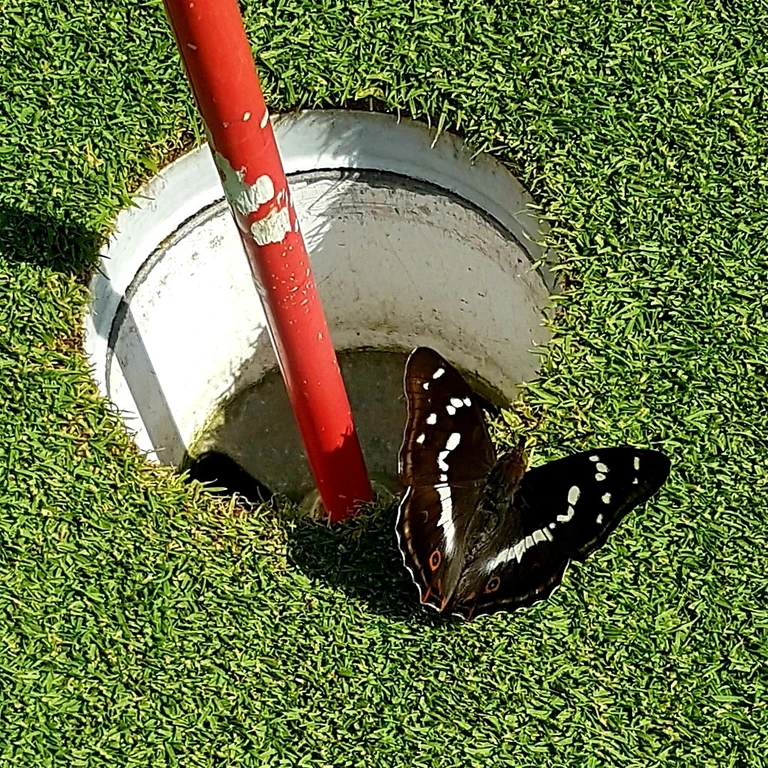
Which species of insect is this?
Apatura iris
